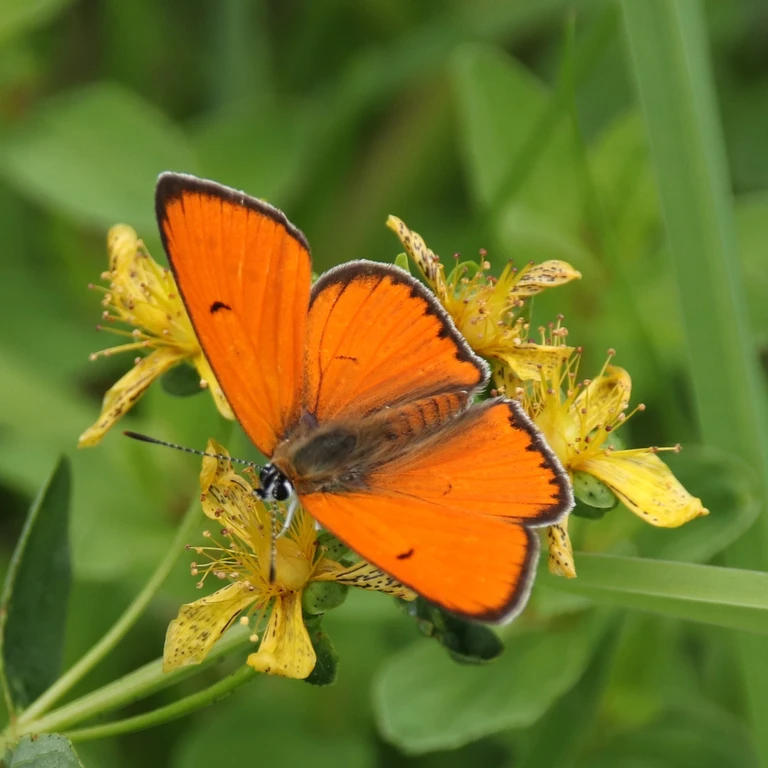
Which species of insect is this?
Lycaena dispar
